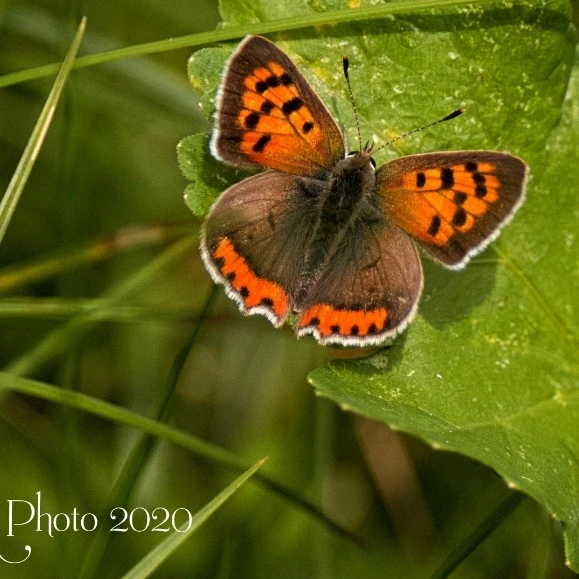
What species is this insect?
Lycaena phlaeas
